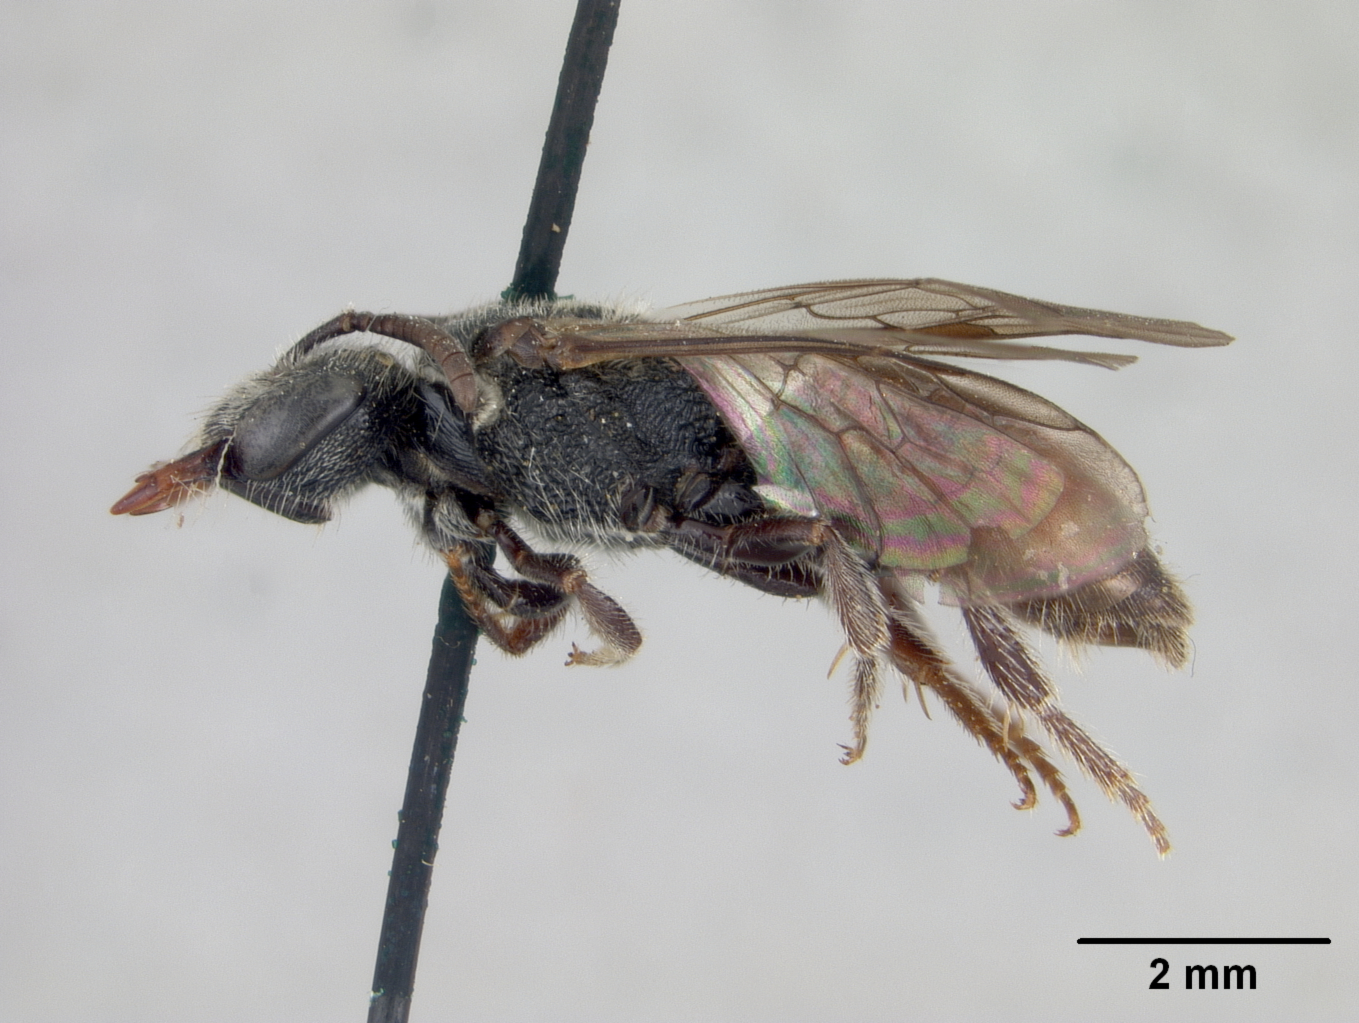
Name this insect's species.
Sphecodes prosphorus
